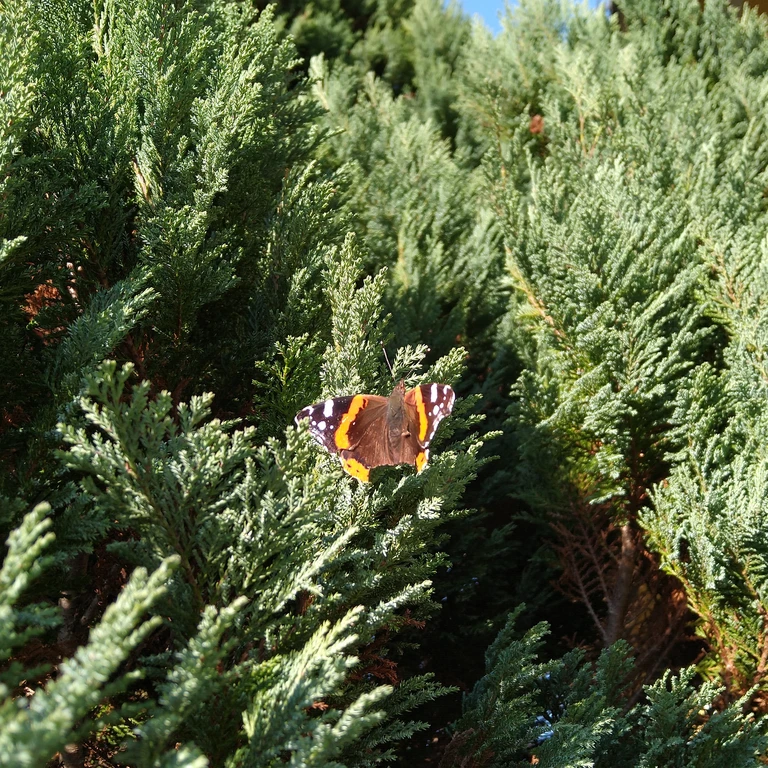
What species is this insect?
Vanessa atalanta
